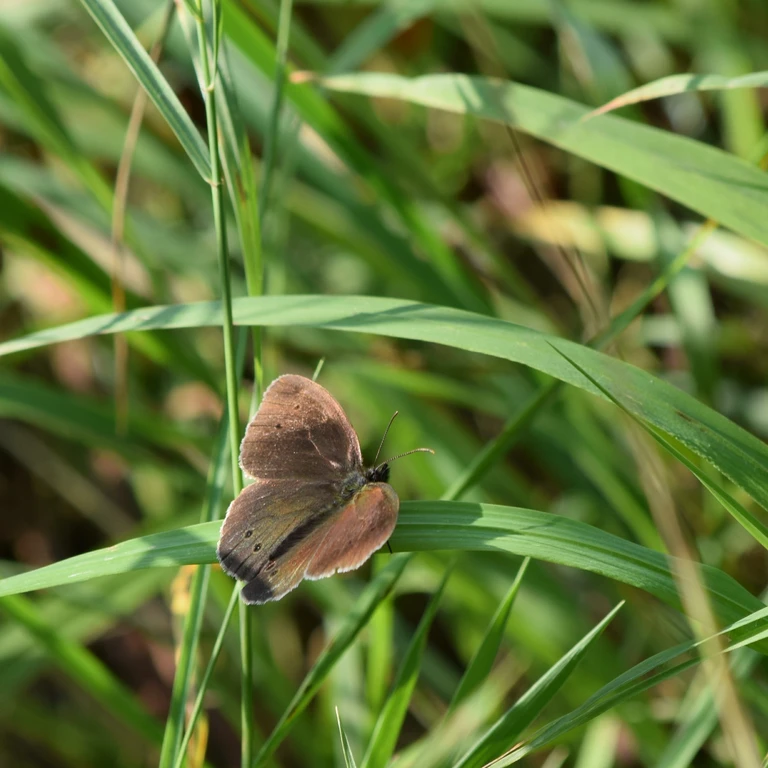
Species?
Aphantopus hyperantus
